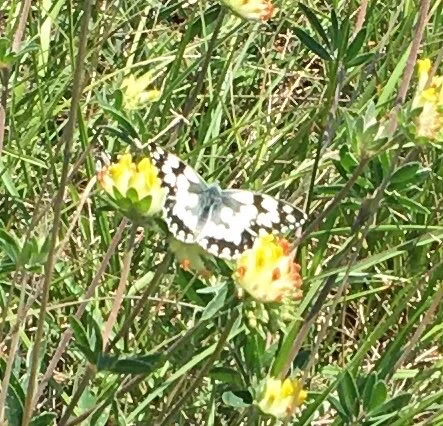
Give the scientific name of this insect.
Melanargia galathea
